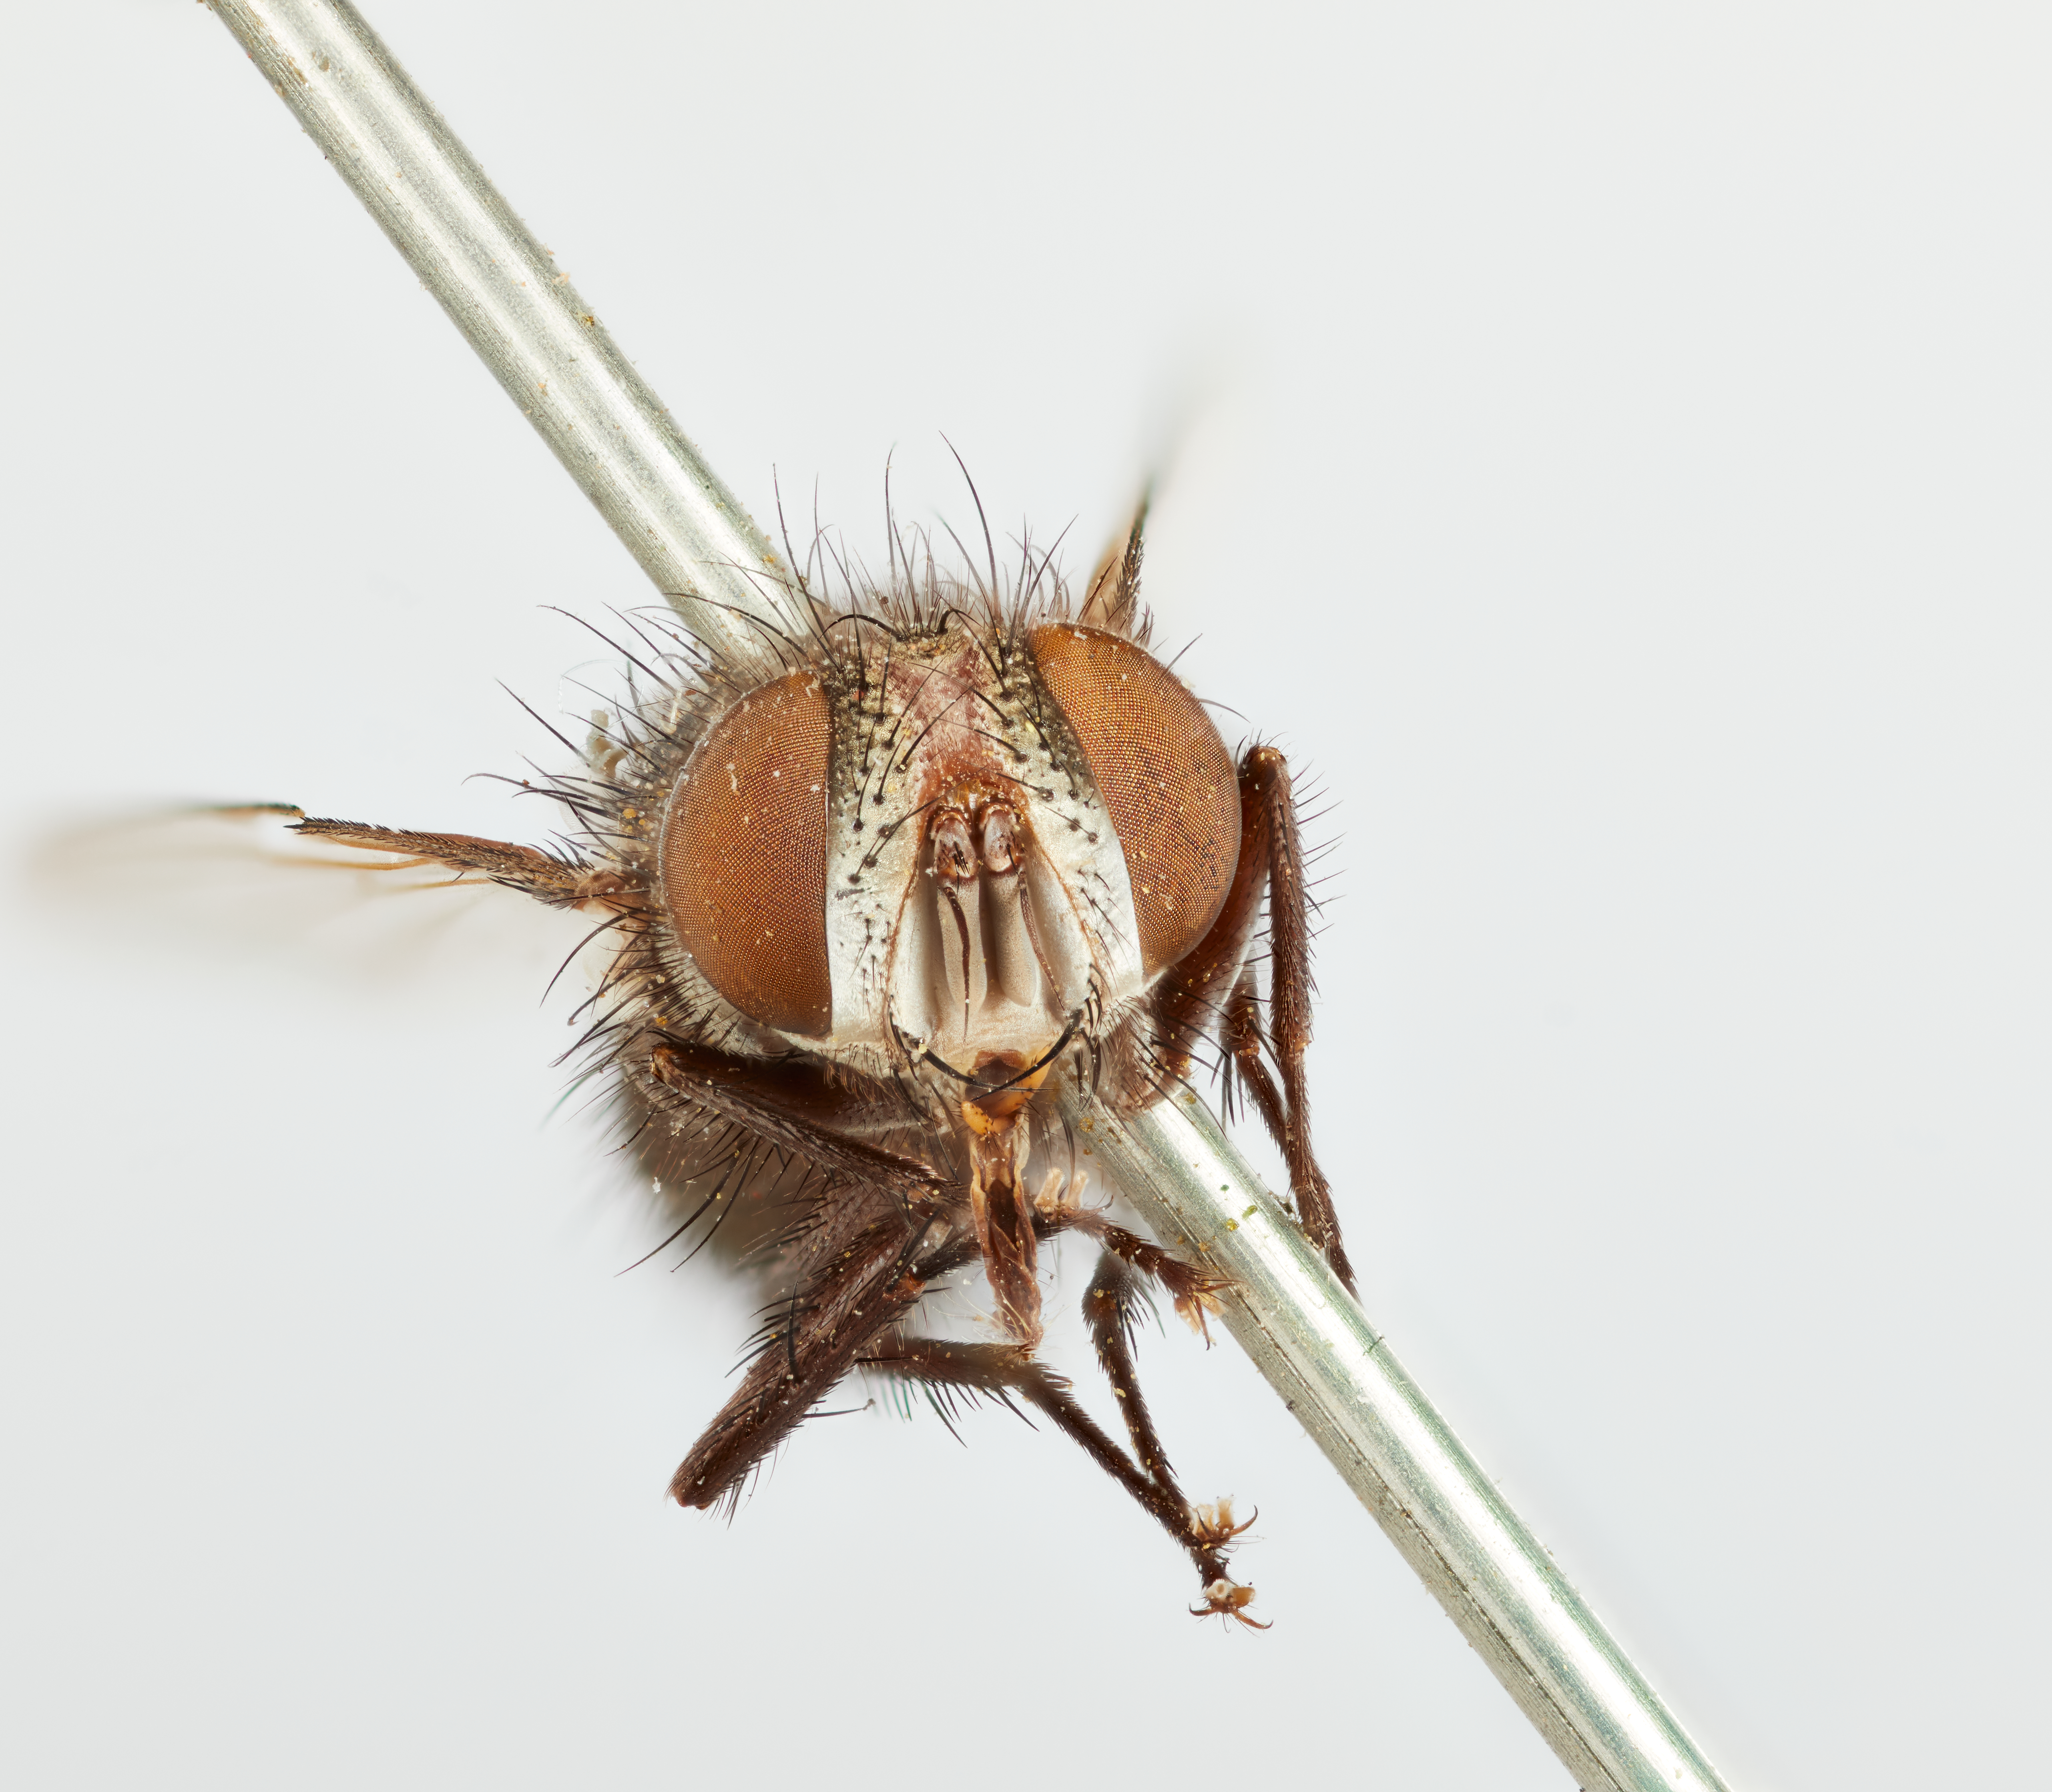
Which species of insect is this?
Winthemia obscura
